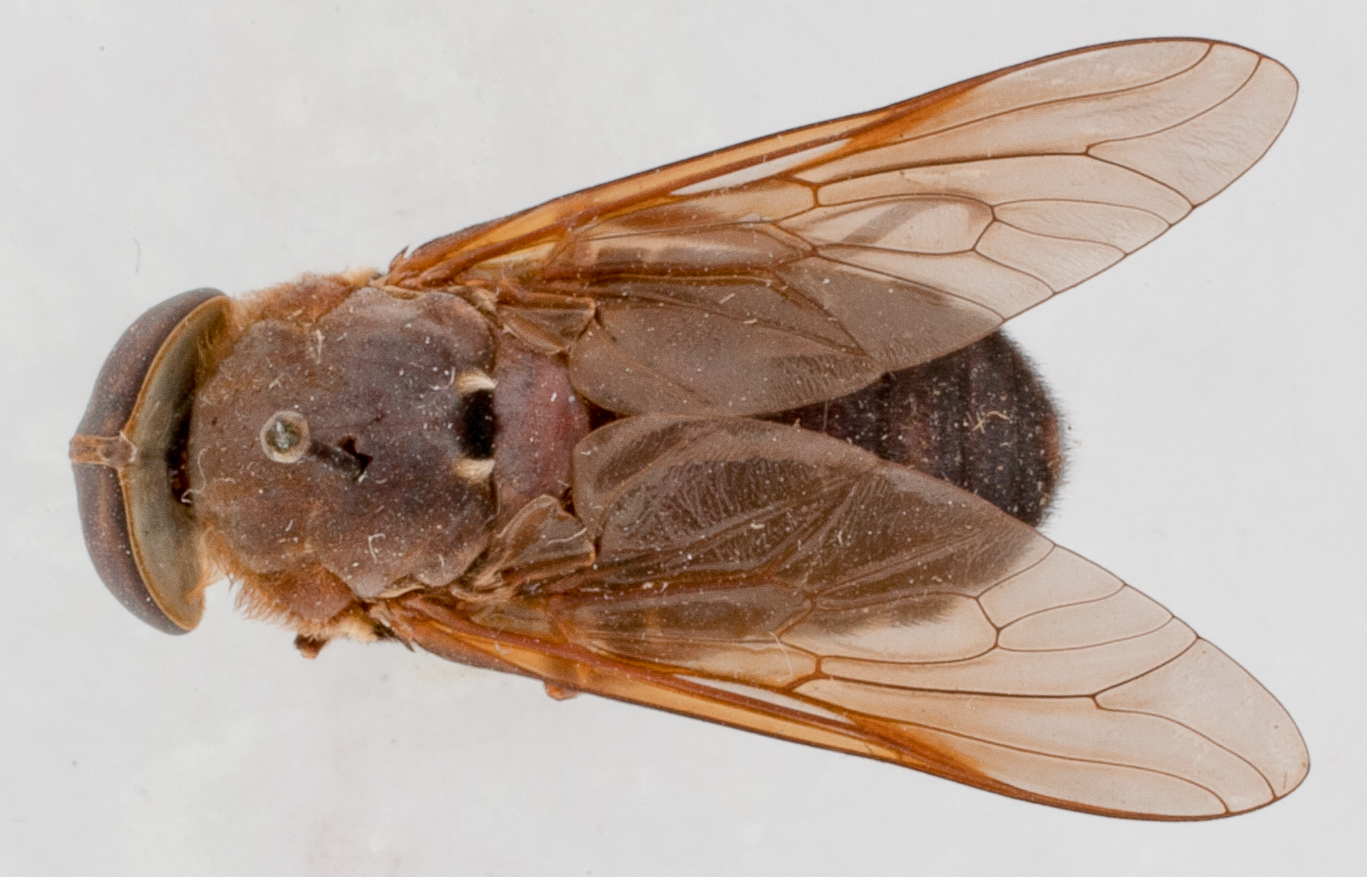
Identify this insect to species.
Tabanus punctipleura
